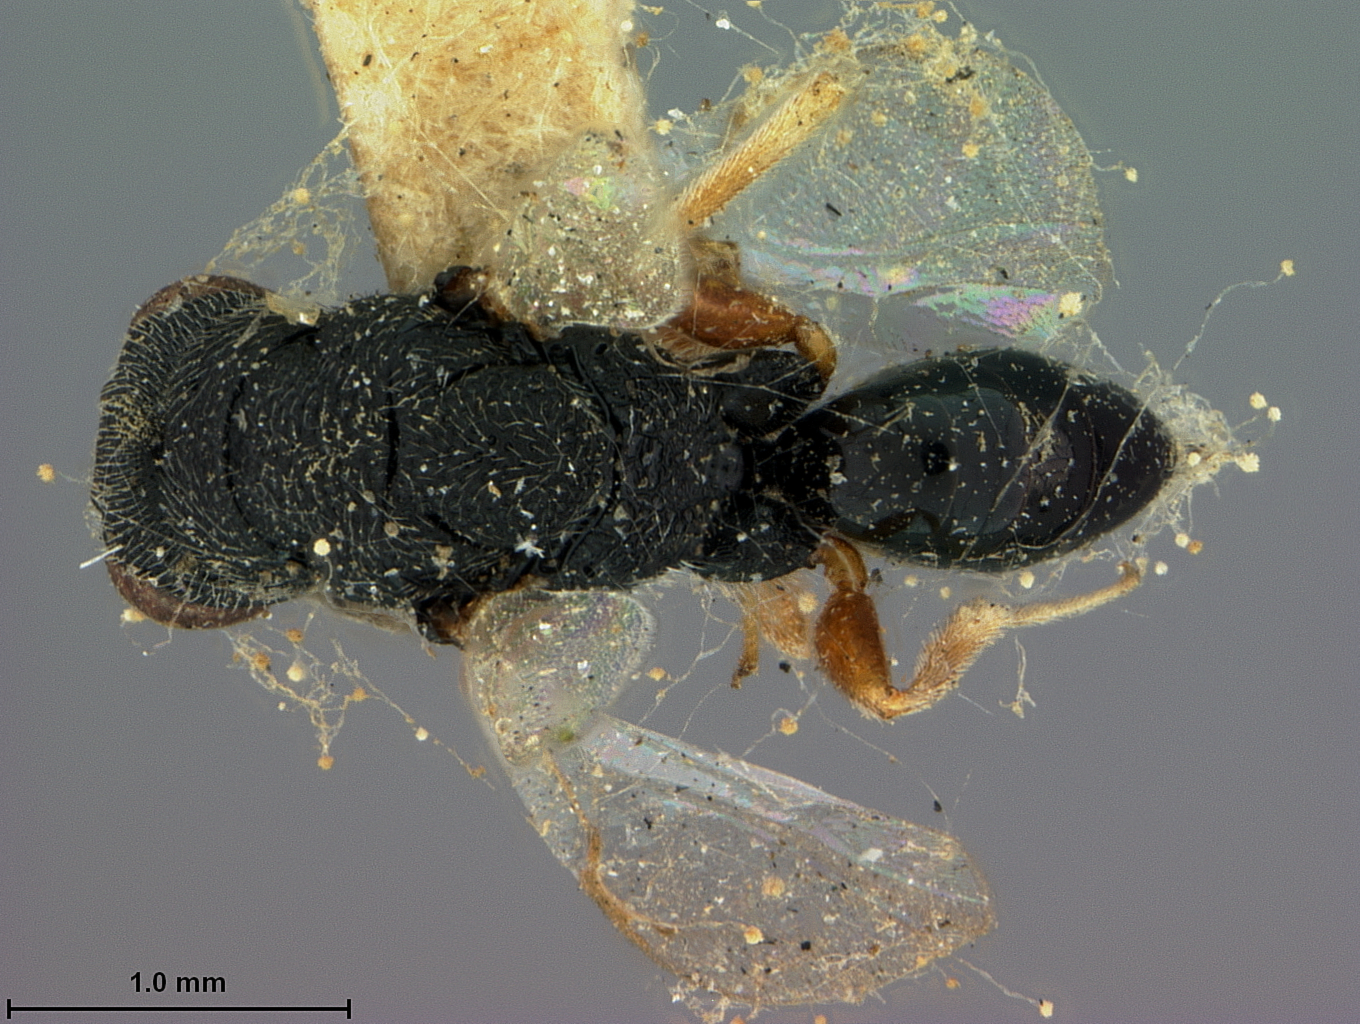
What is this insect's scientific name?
Eurytoma dorcaschemae
